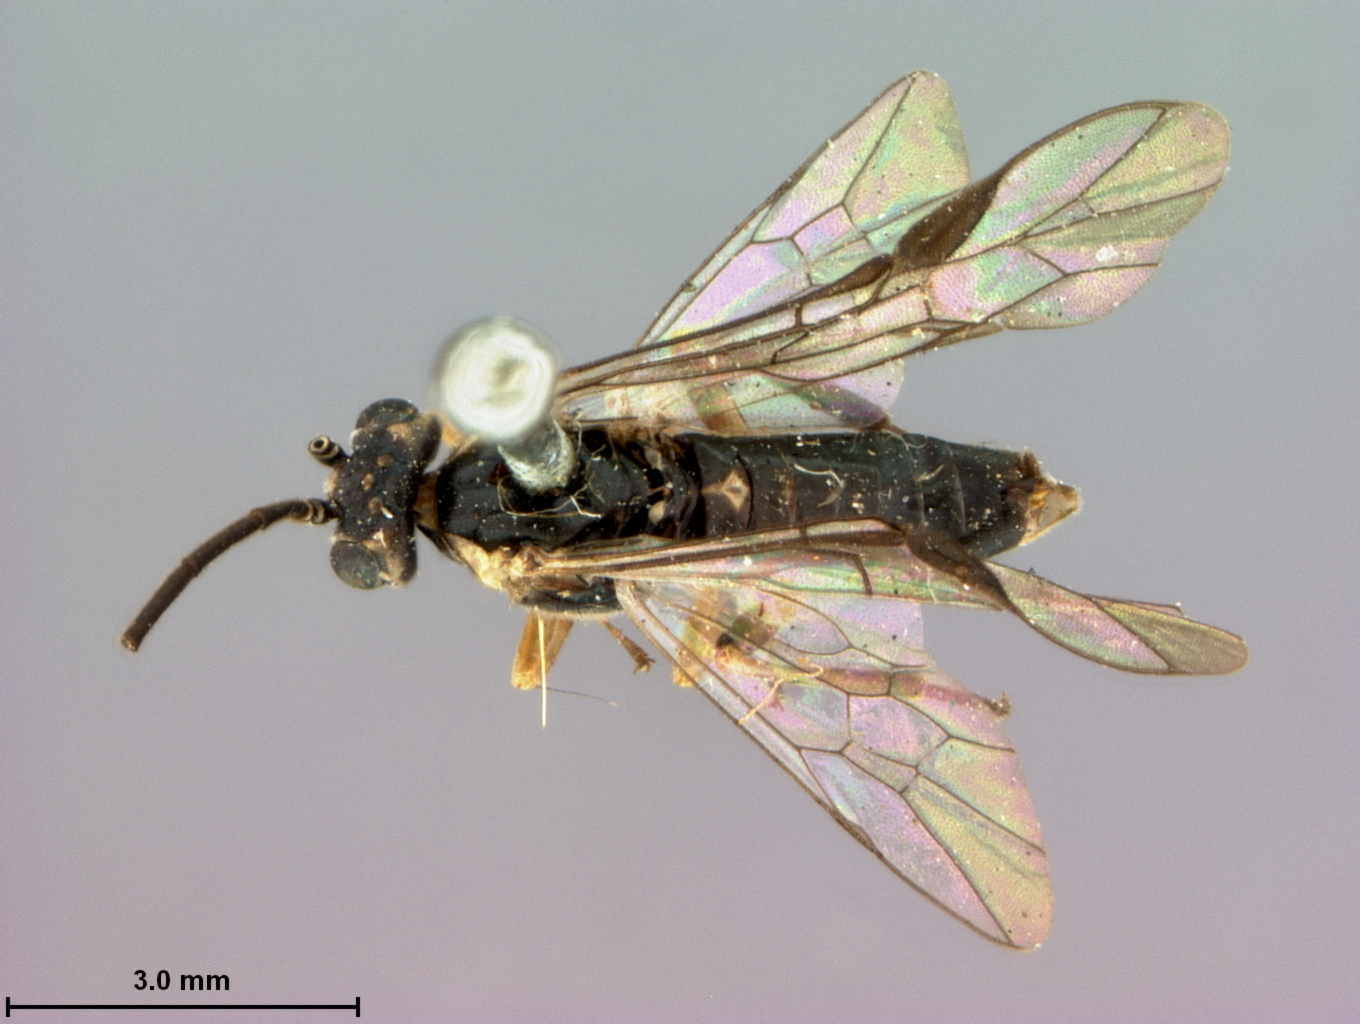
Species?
Pachynematus wrangeli
